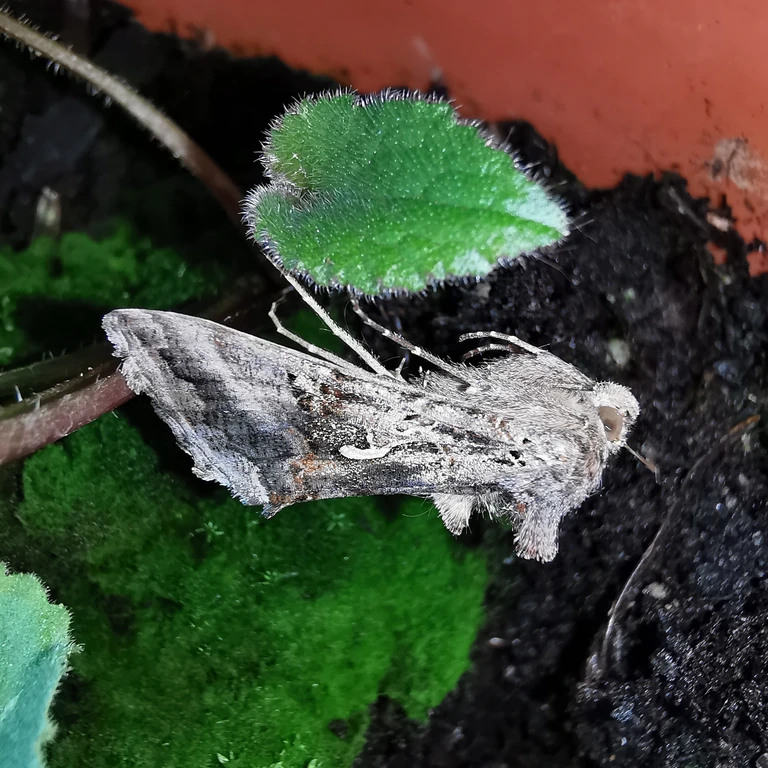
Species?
Autographa gamma
